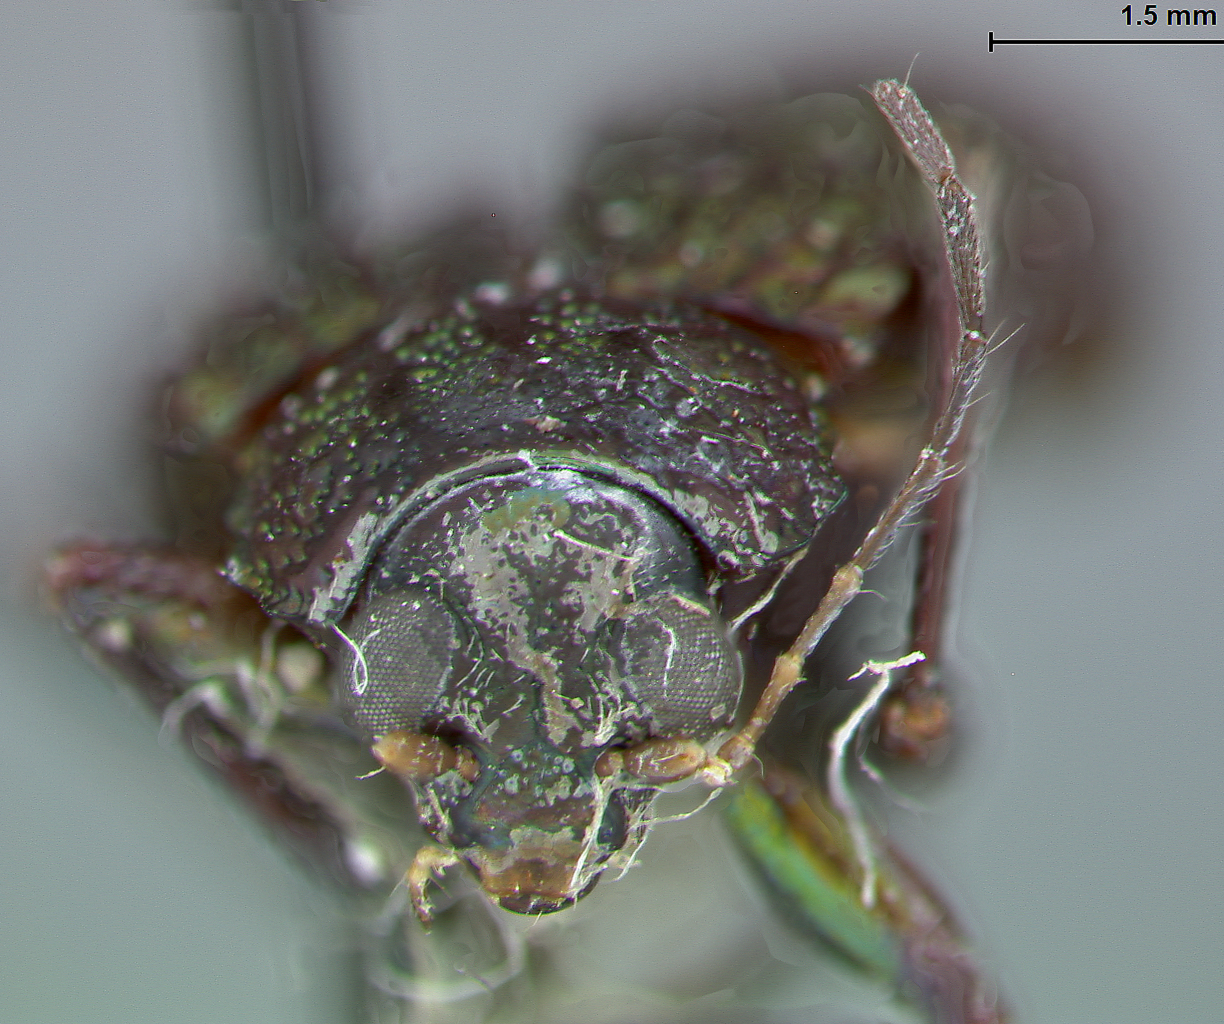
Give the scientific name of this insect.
Colaspis angularis
